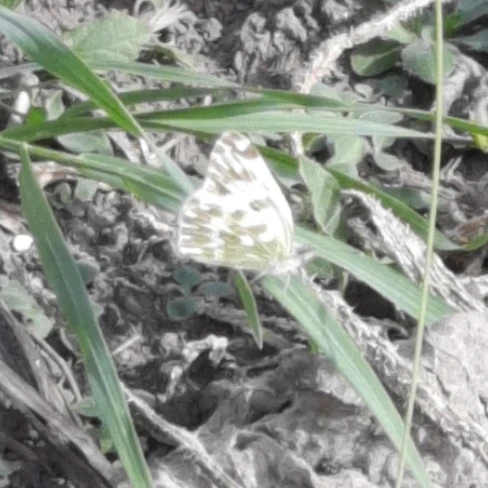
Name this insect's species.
Pontia edusa
